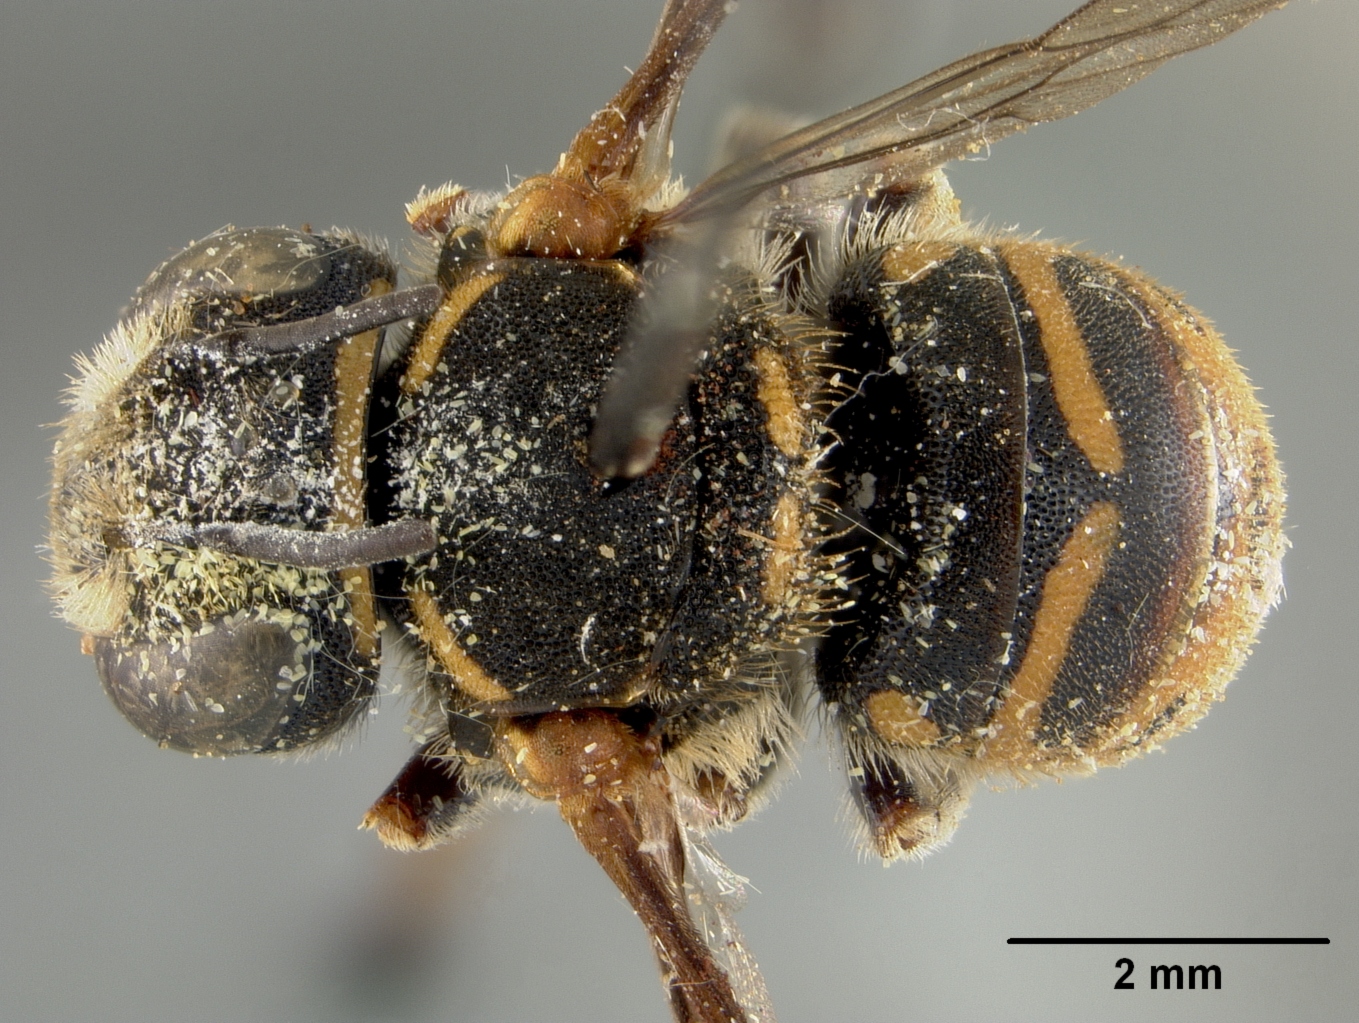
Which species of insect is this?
Dianthidium hondurasicum
